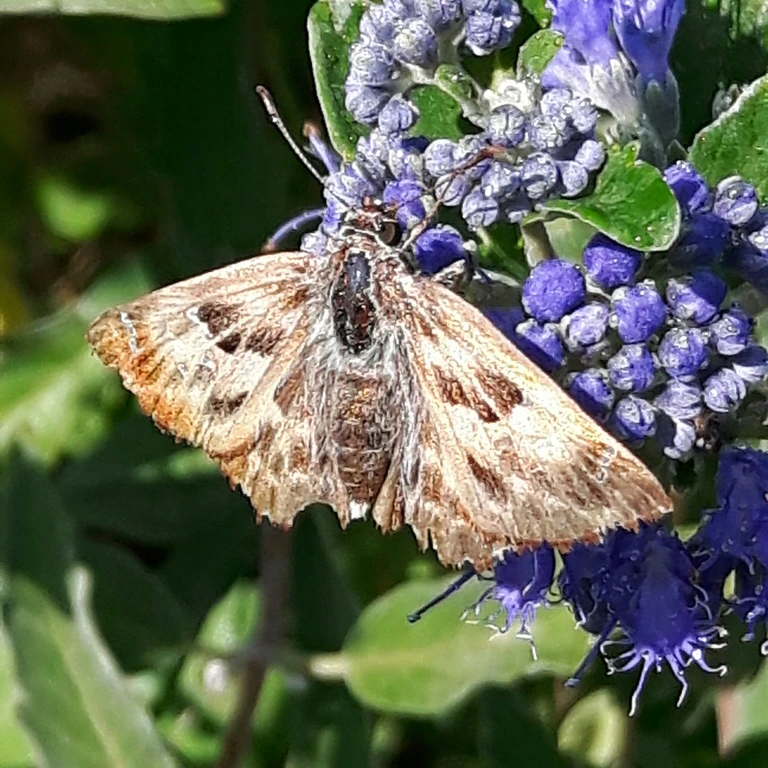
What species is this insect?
Carcharodus alceae
